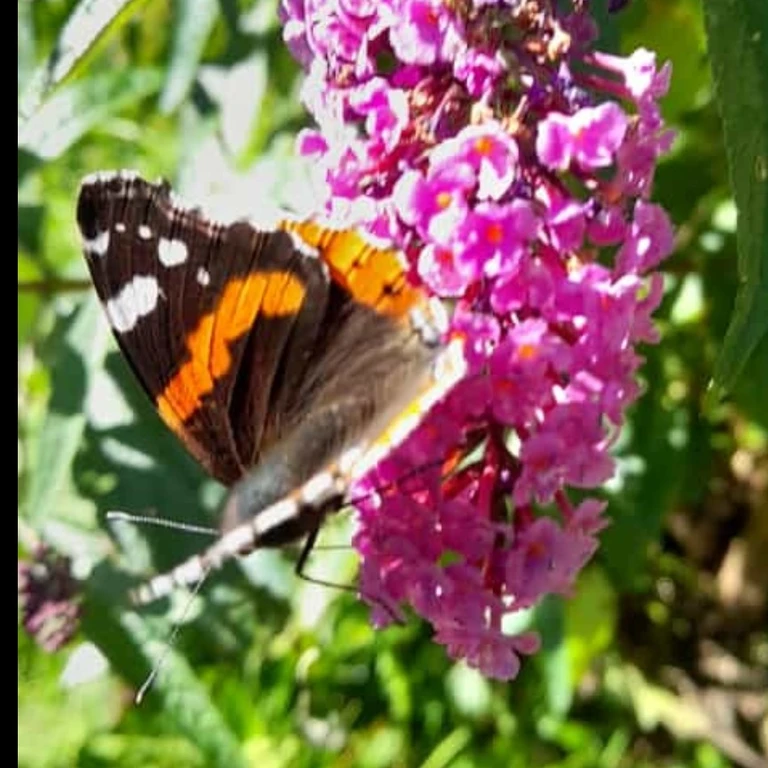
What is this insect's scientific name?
Vanessa atalanta
